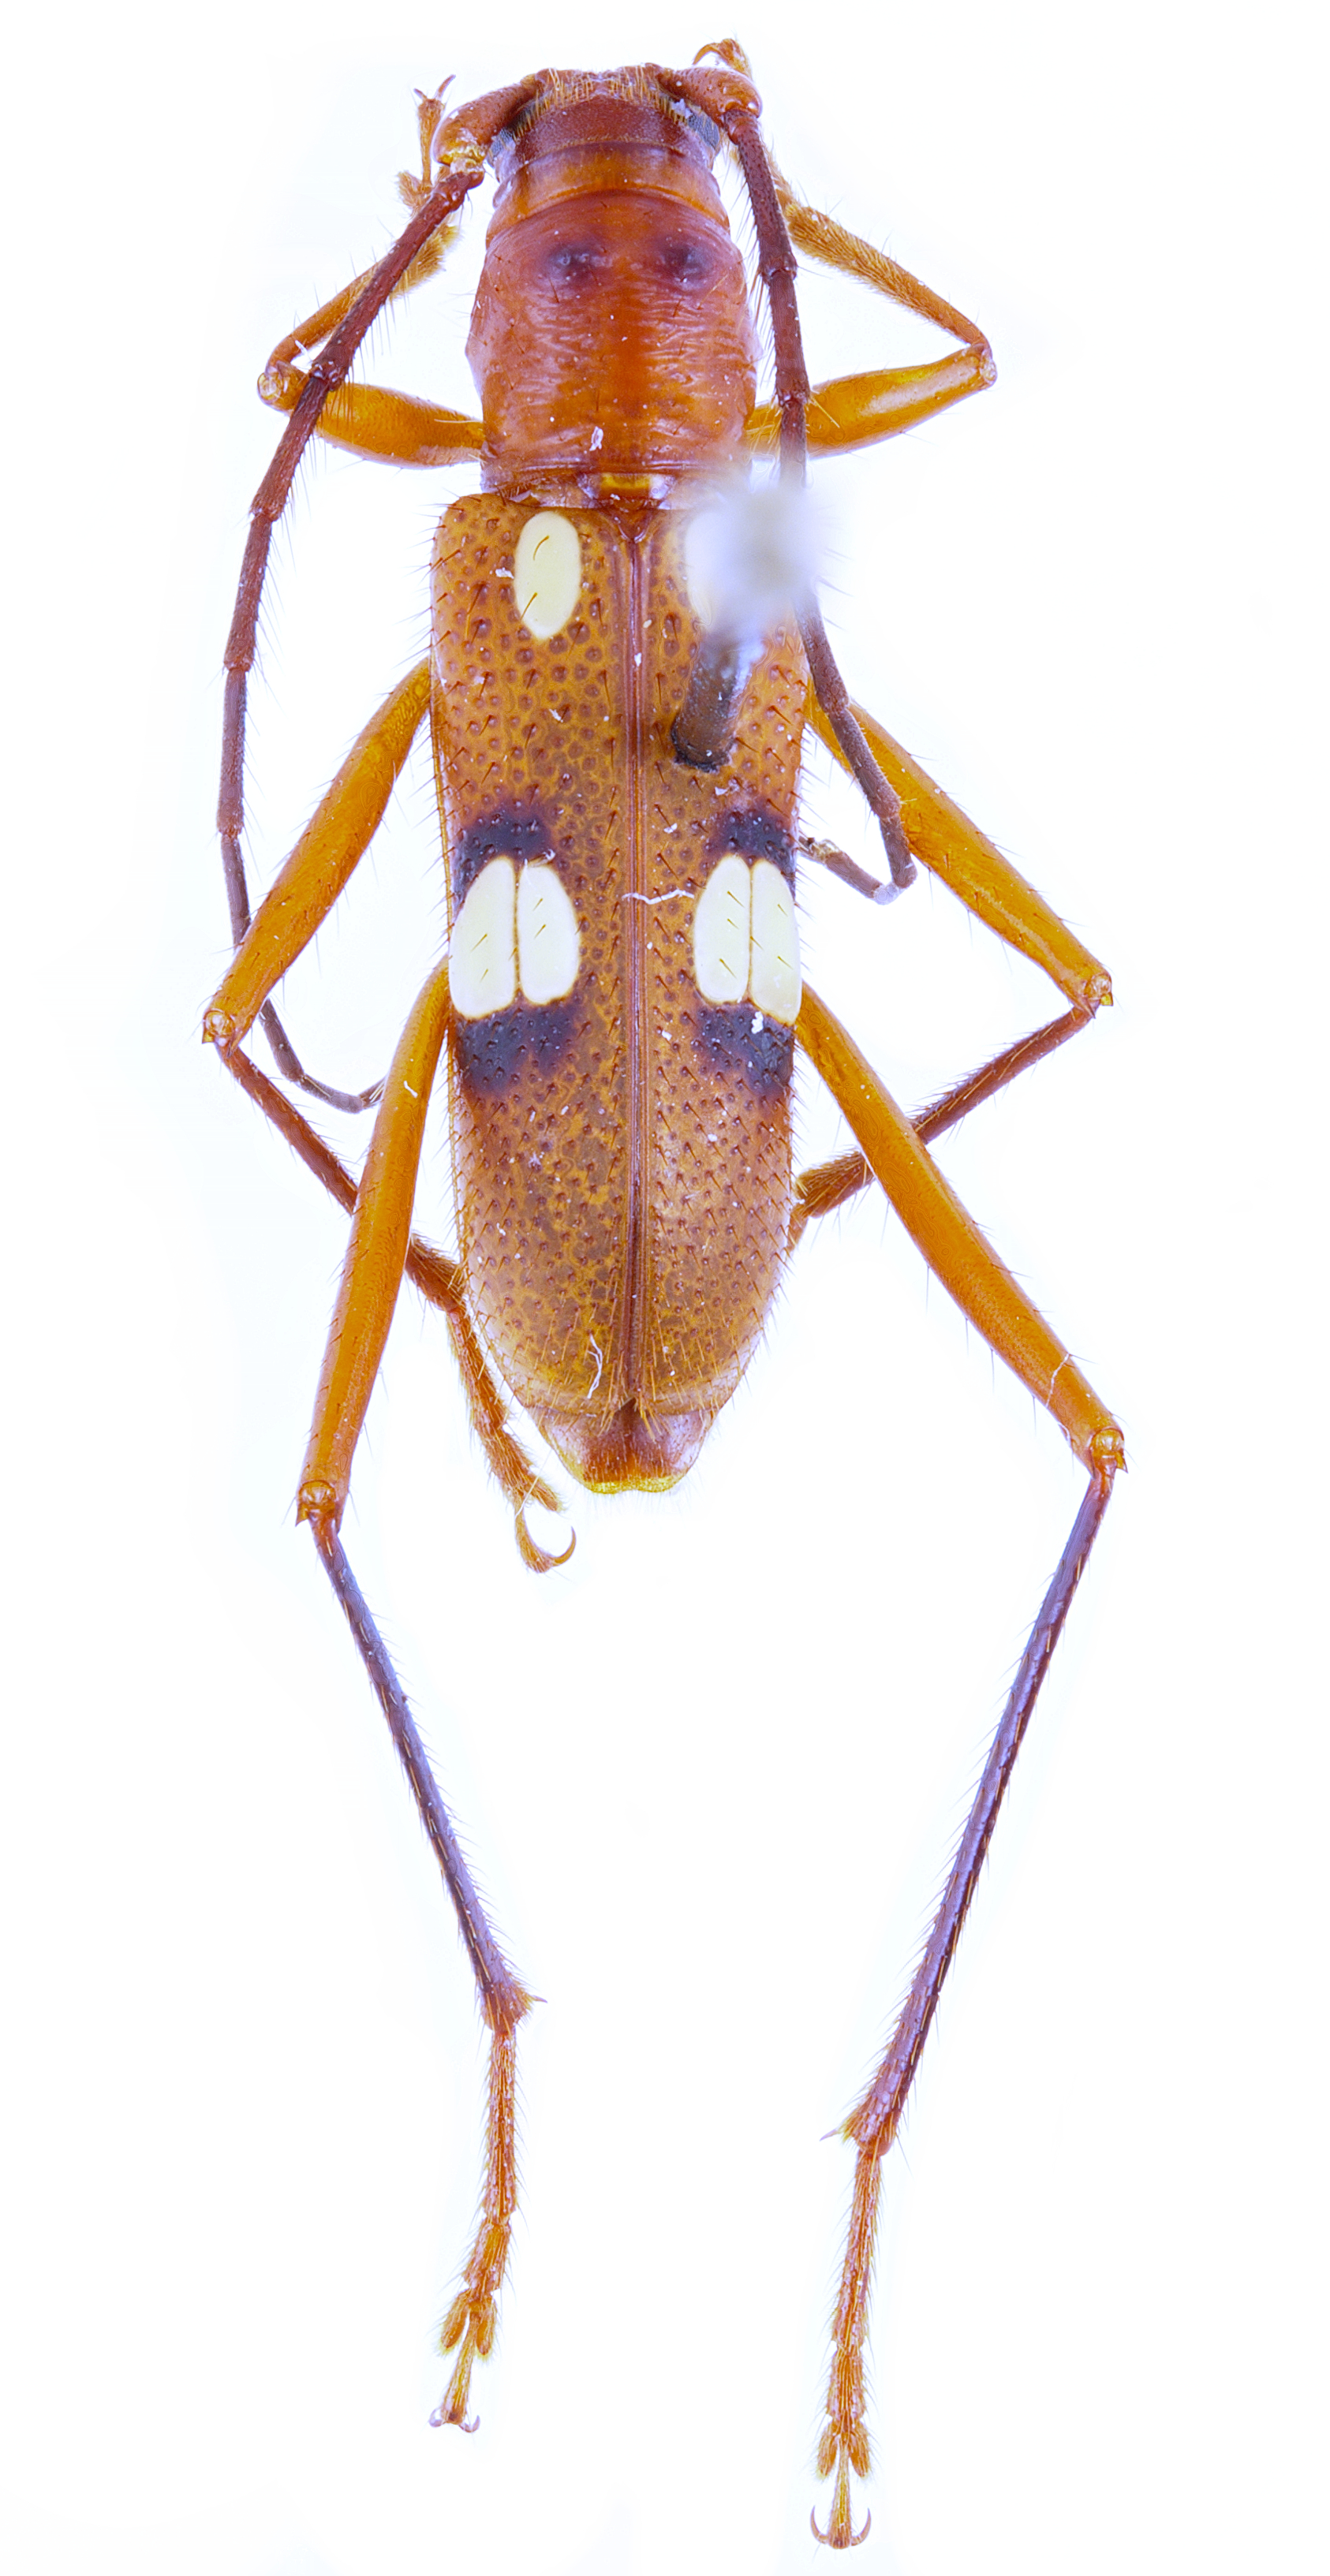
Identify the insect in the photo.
Pronuba incognita
